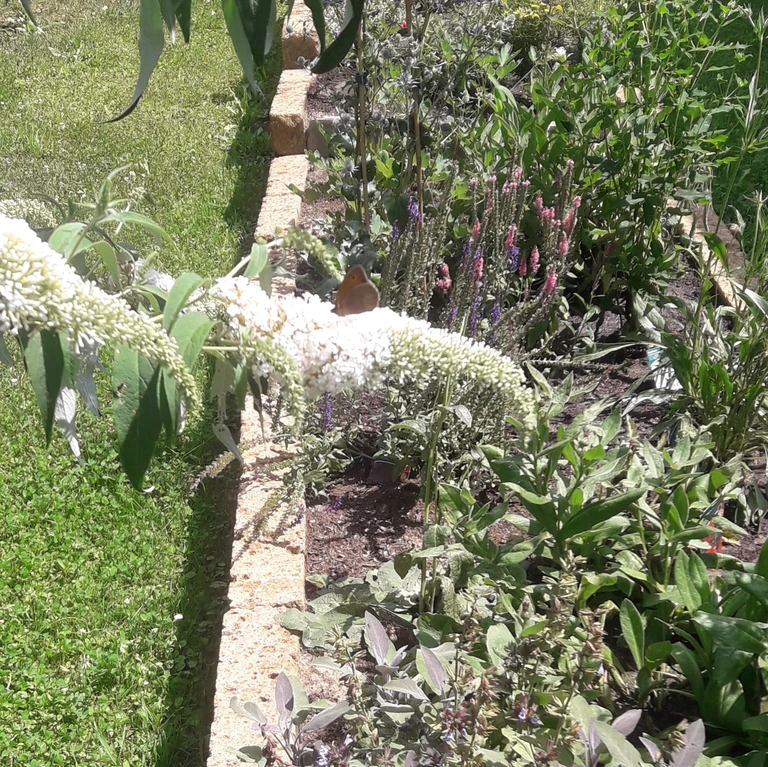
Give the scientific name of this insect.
Maniola jurtina
